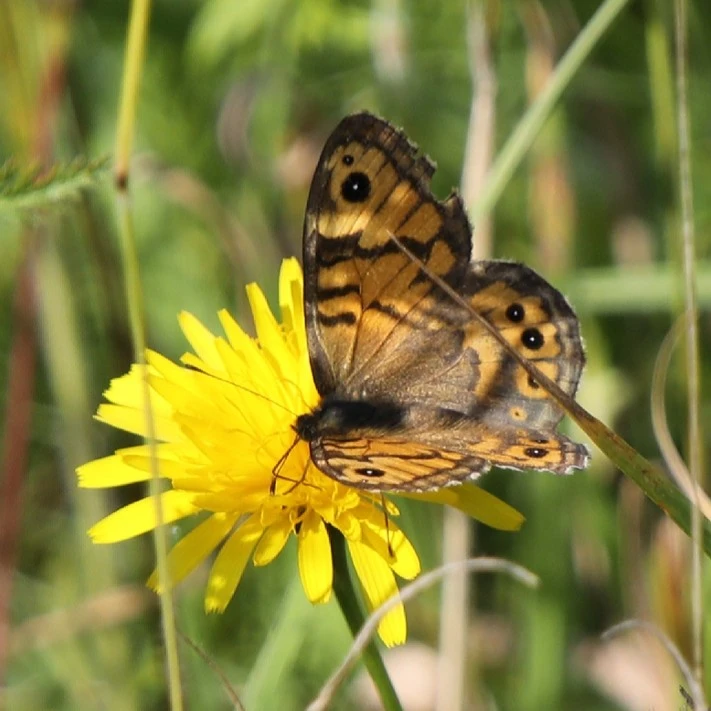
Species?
Lasiommata megera (also Pararge megera)
